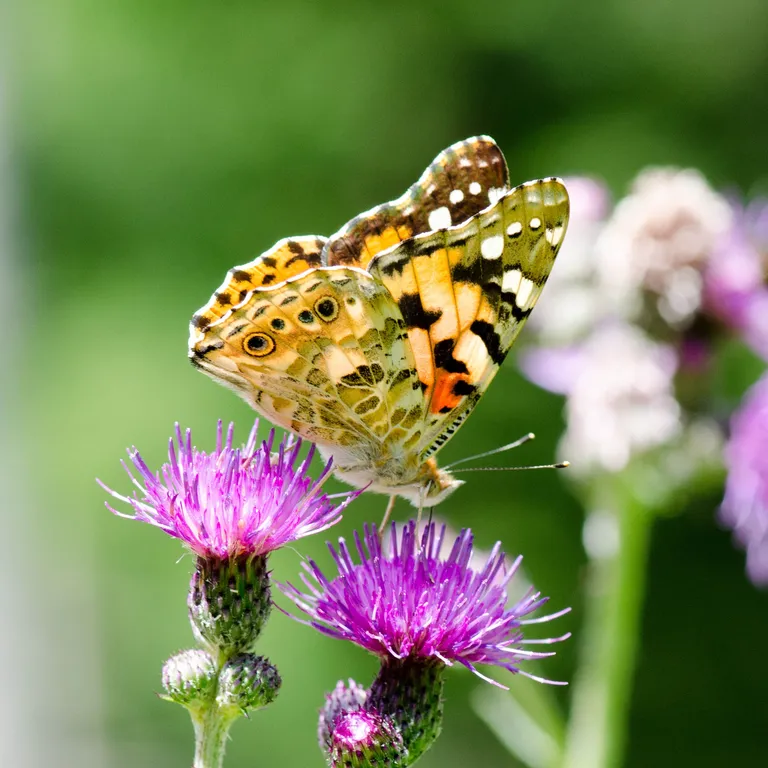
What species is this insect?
Vanessa cardui
